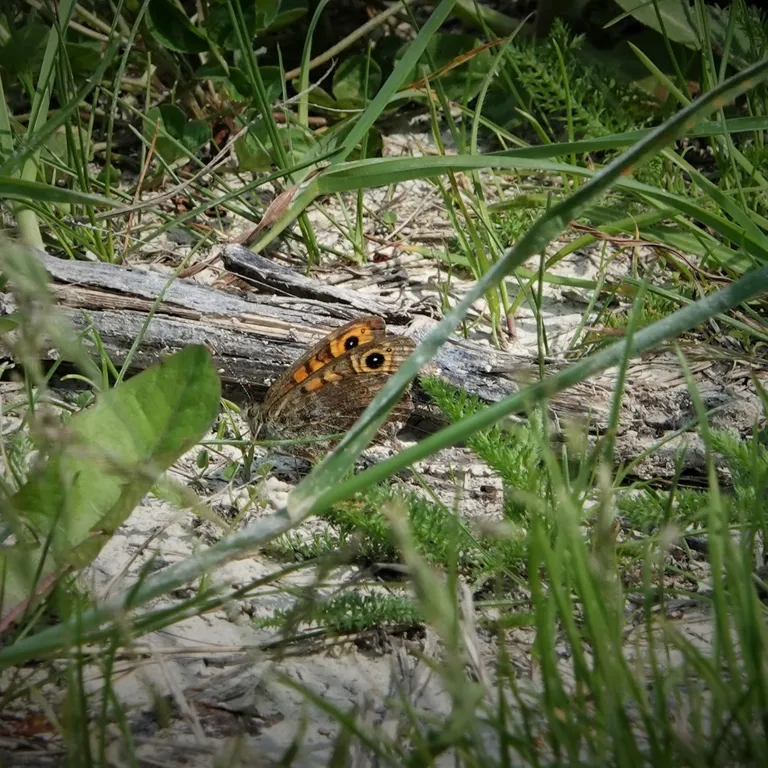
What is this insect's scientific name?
Lasiommata megera (also Pararge megera)
